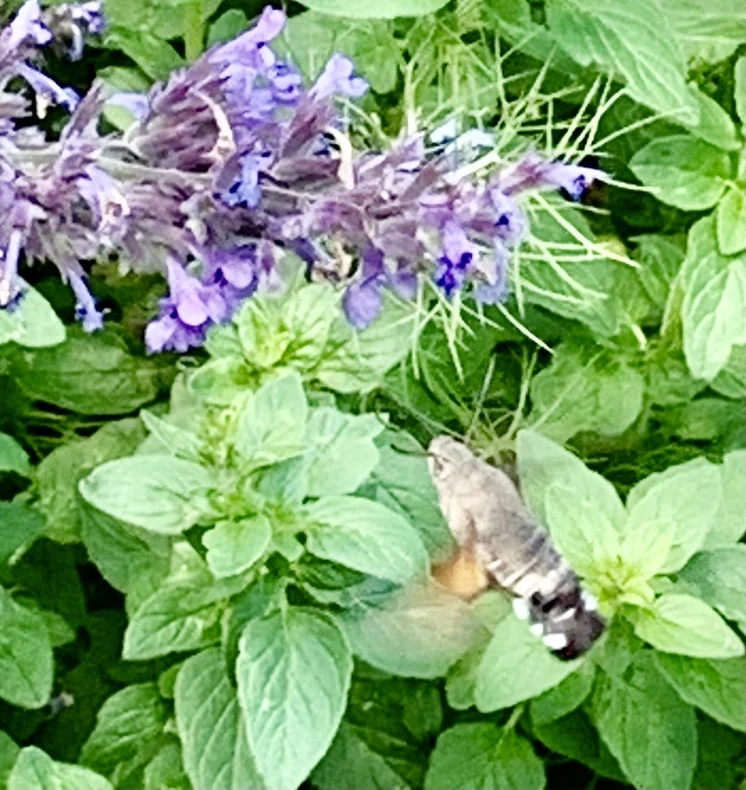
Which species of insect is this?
Macroglossum stellatarum
